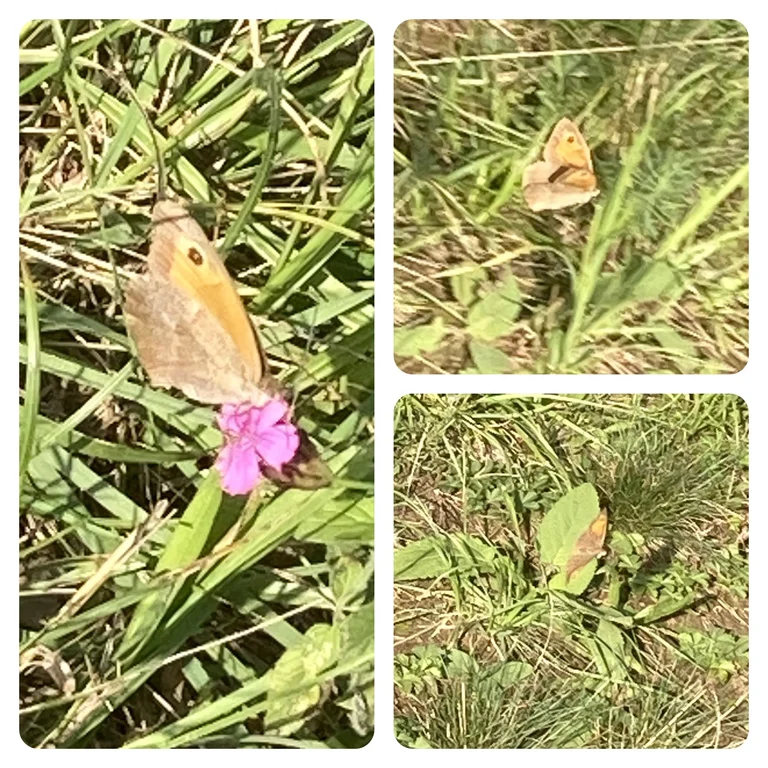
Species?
Maniola jurtina
